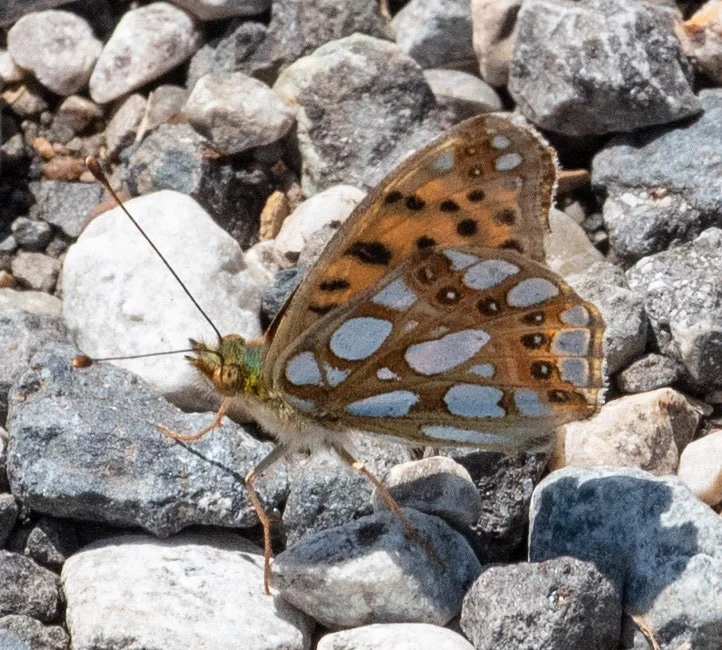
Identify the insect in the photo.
Issoria lathonia
